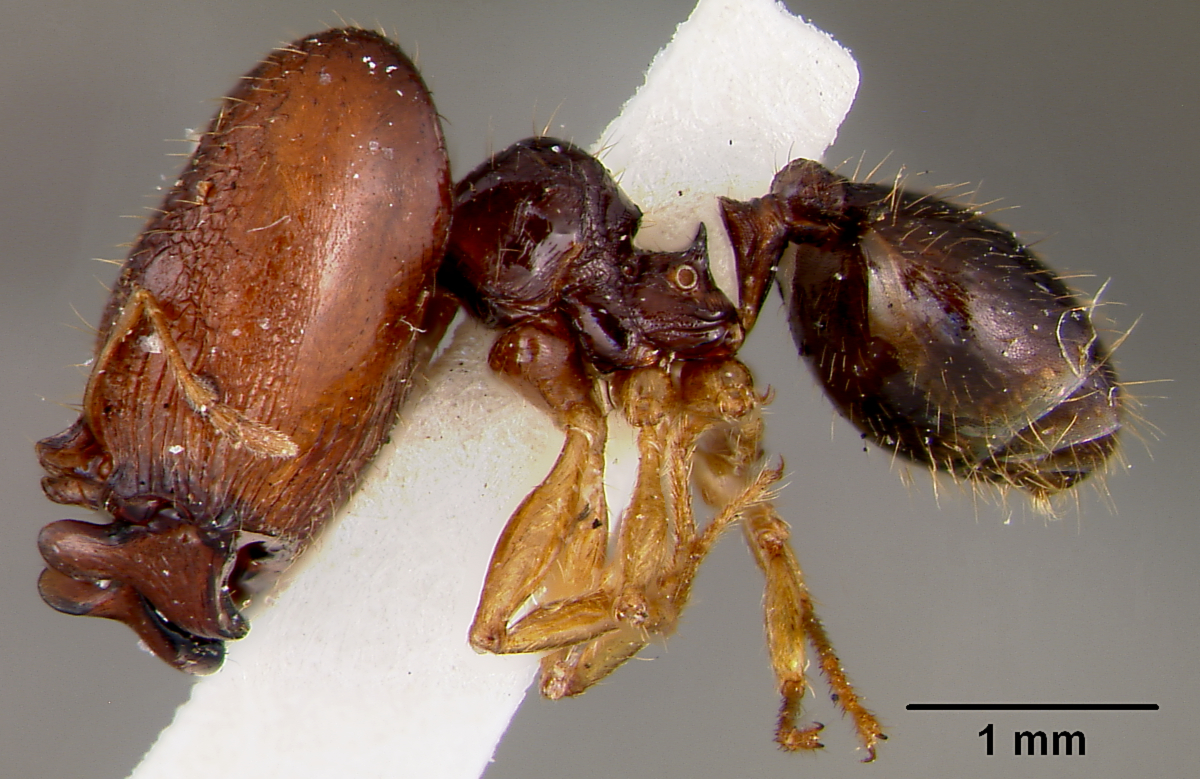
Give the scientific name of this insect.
Pheidole quadriprojectus
